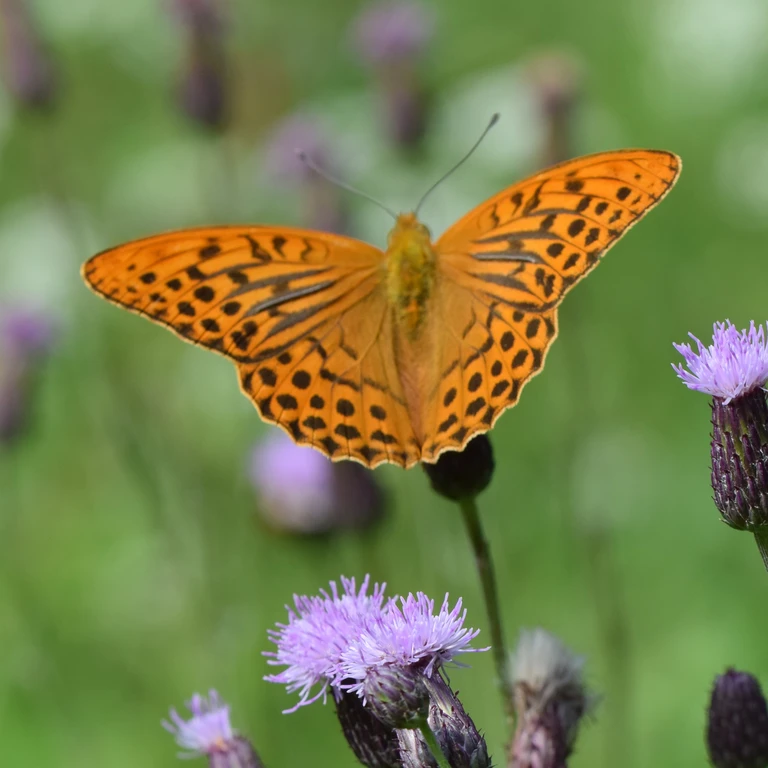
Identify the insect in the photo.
Argynnis paphia
